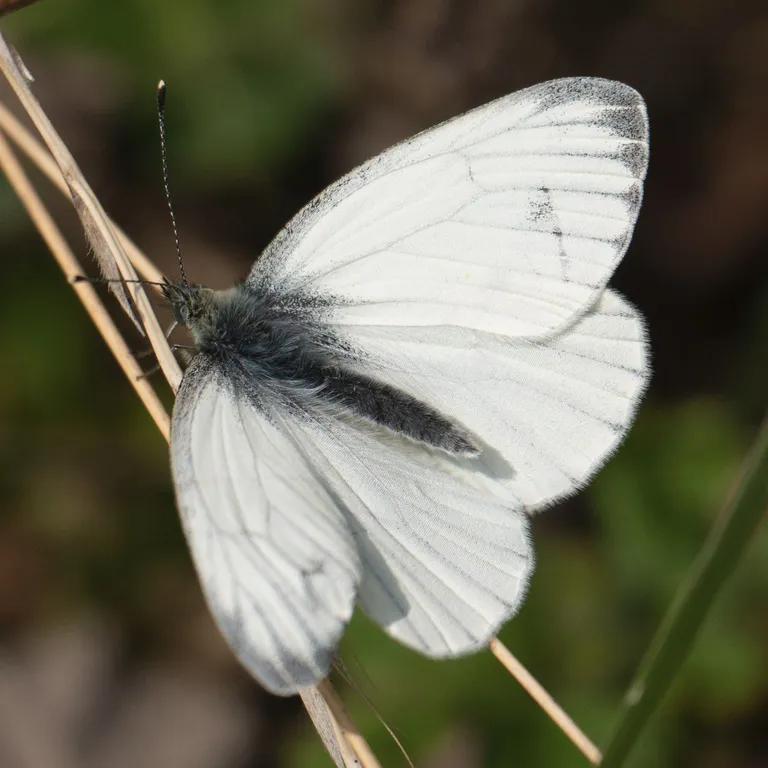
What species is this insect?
Pieris napi
